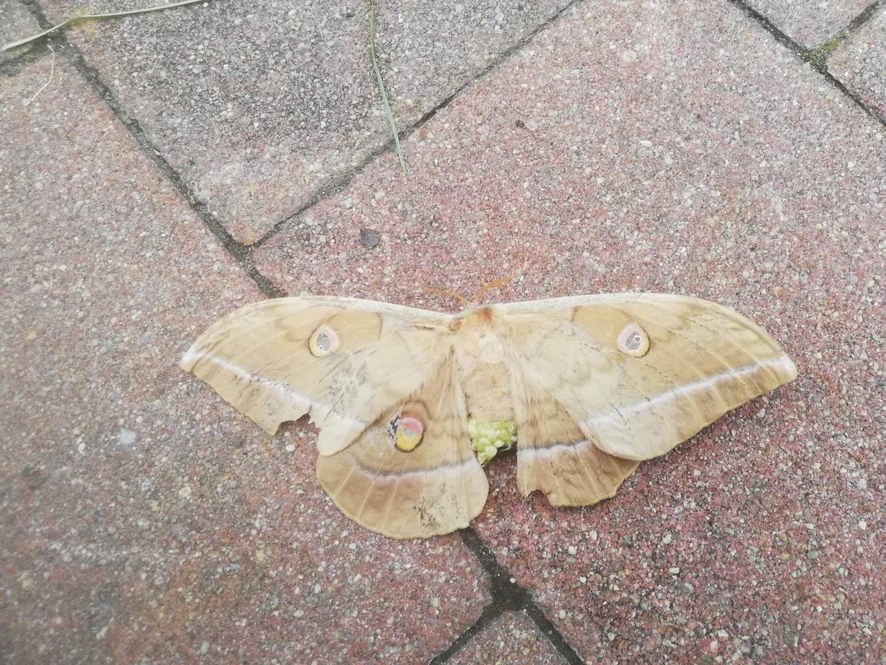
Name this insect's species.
Antheraea yamamai
